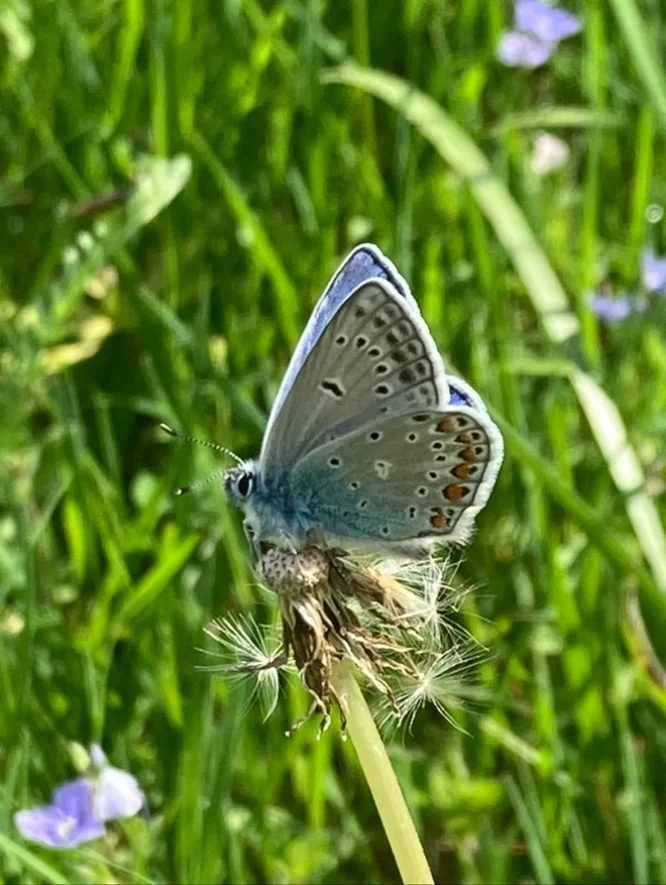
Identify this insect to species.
Polyommatus icarus
